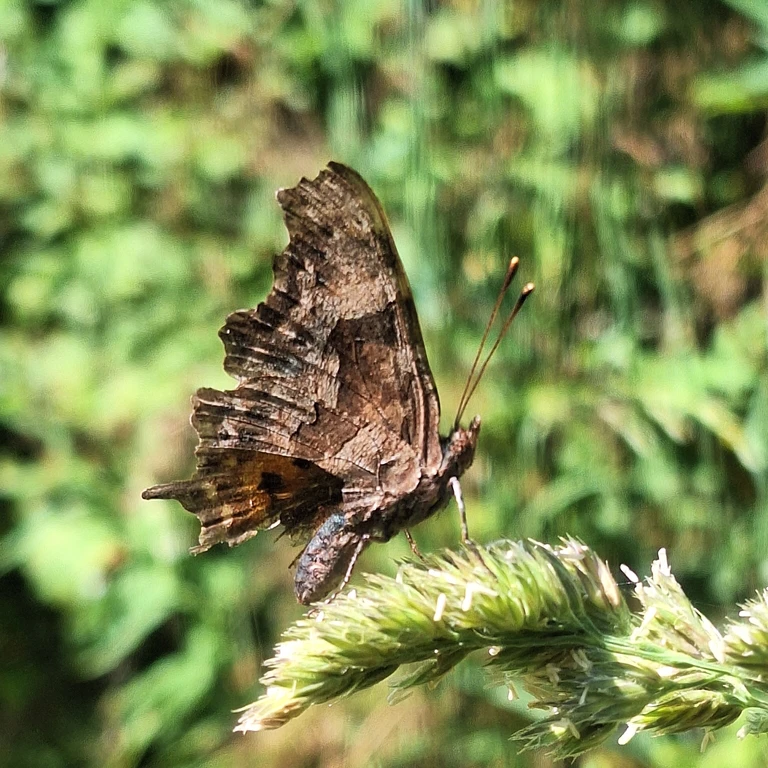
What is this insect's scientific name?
Polygonia c-album
